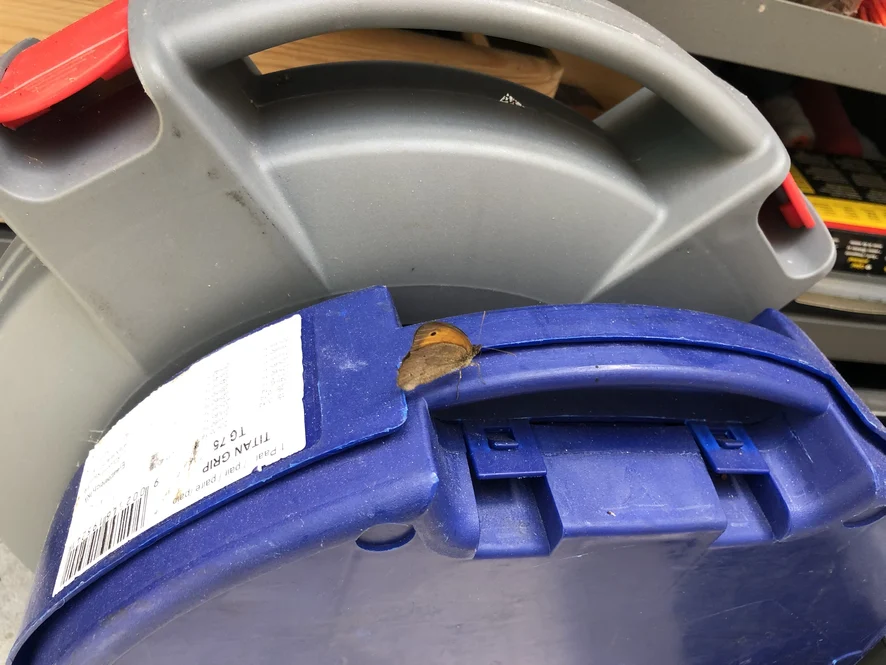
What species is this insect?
Maniola jurtina
